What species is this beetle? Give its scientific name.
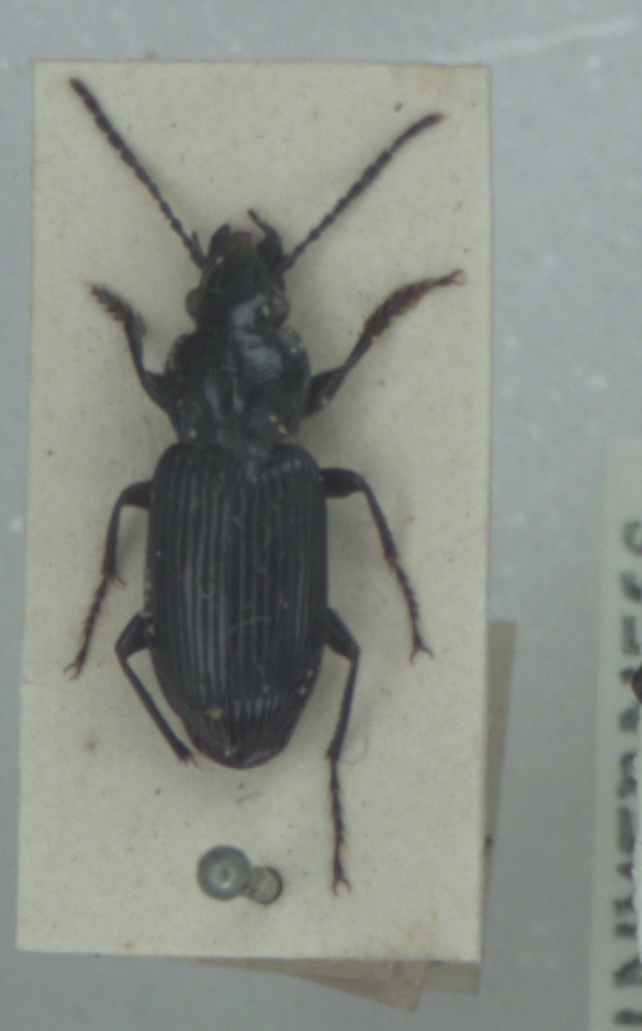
Pterostichus nigrita
